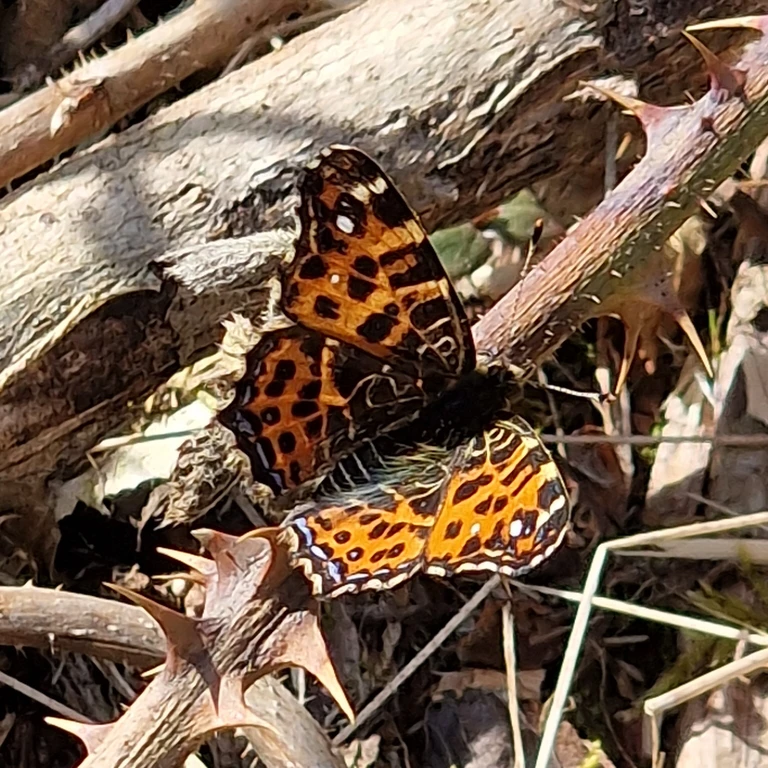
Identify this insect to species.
Araschnia levana
